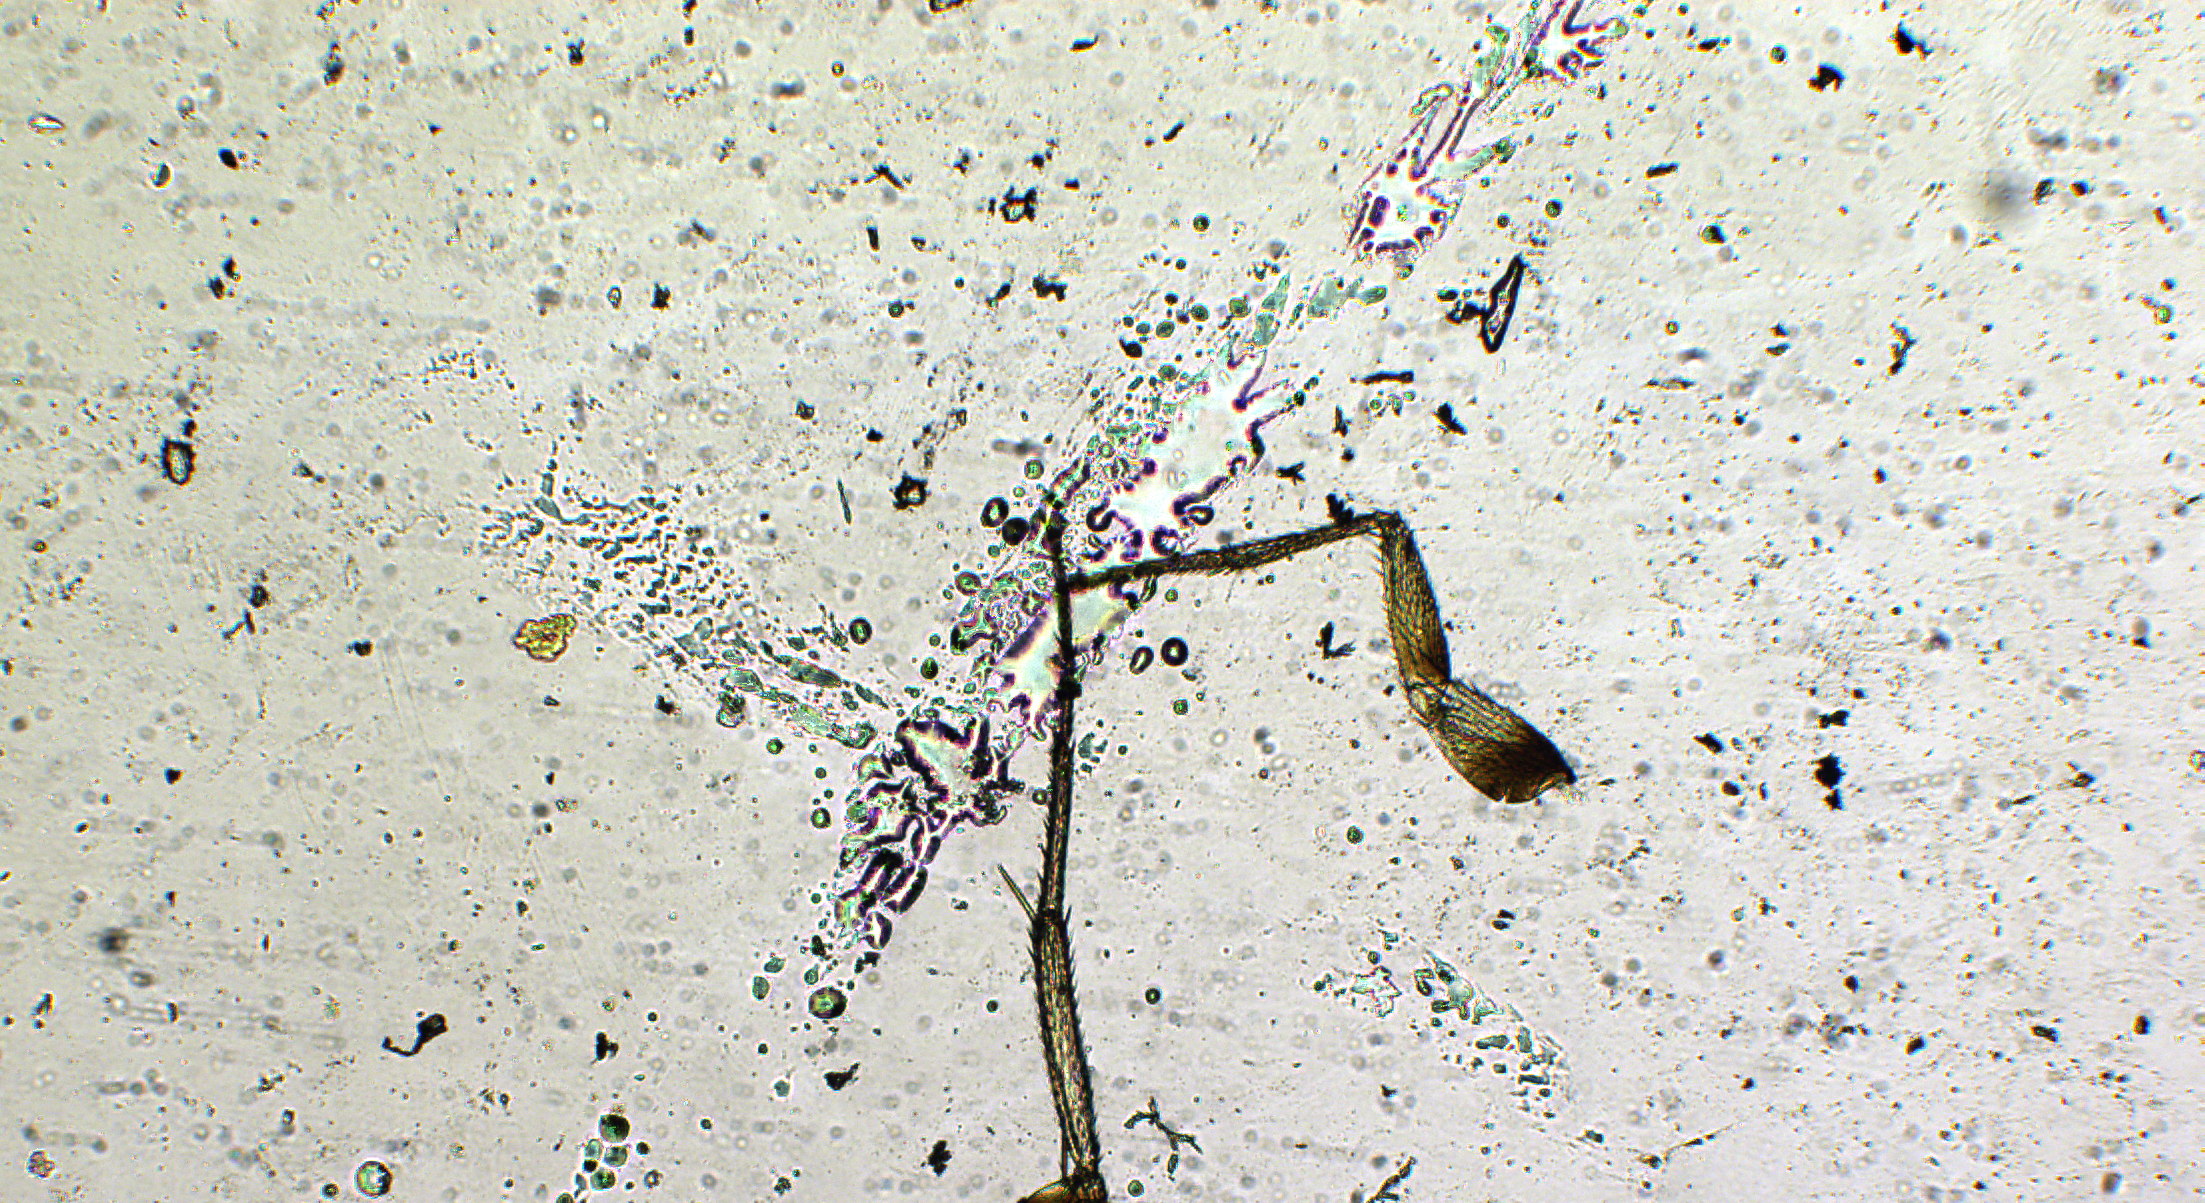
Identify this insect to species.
Elasmus krishnagiriensis
